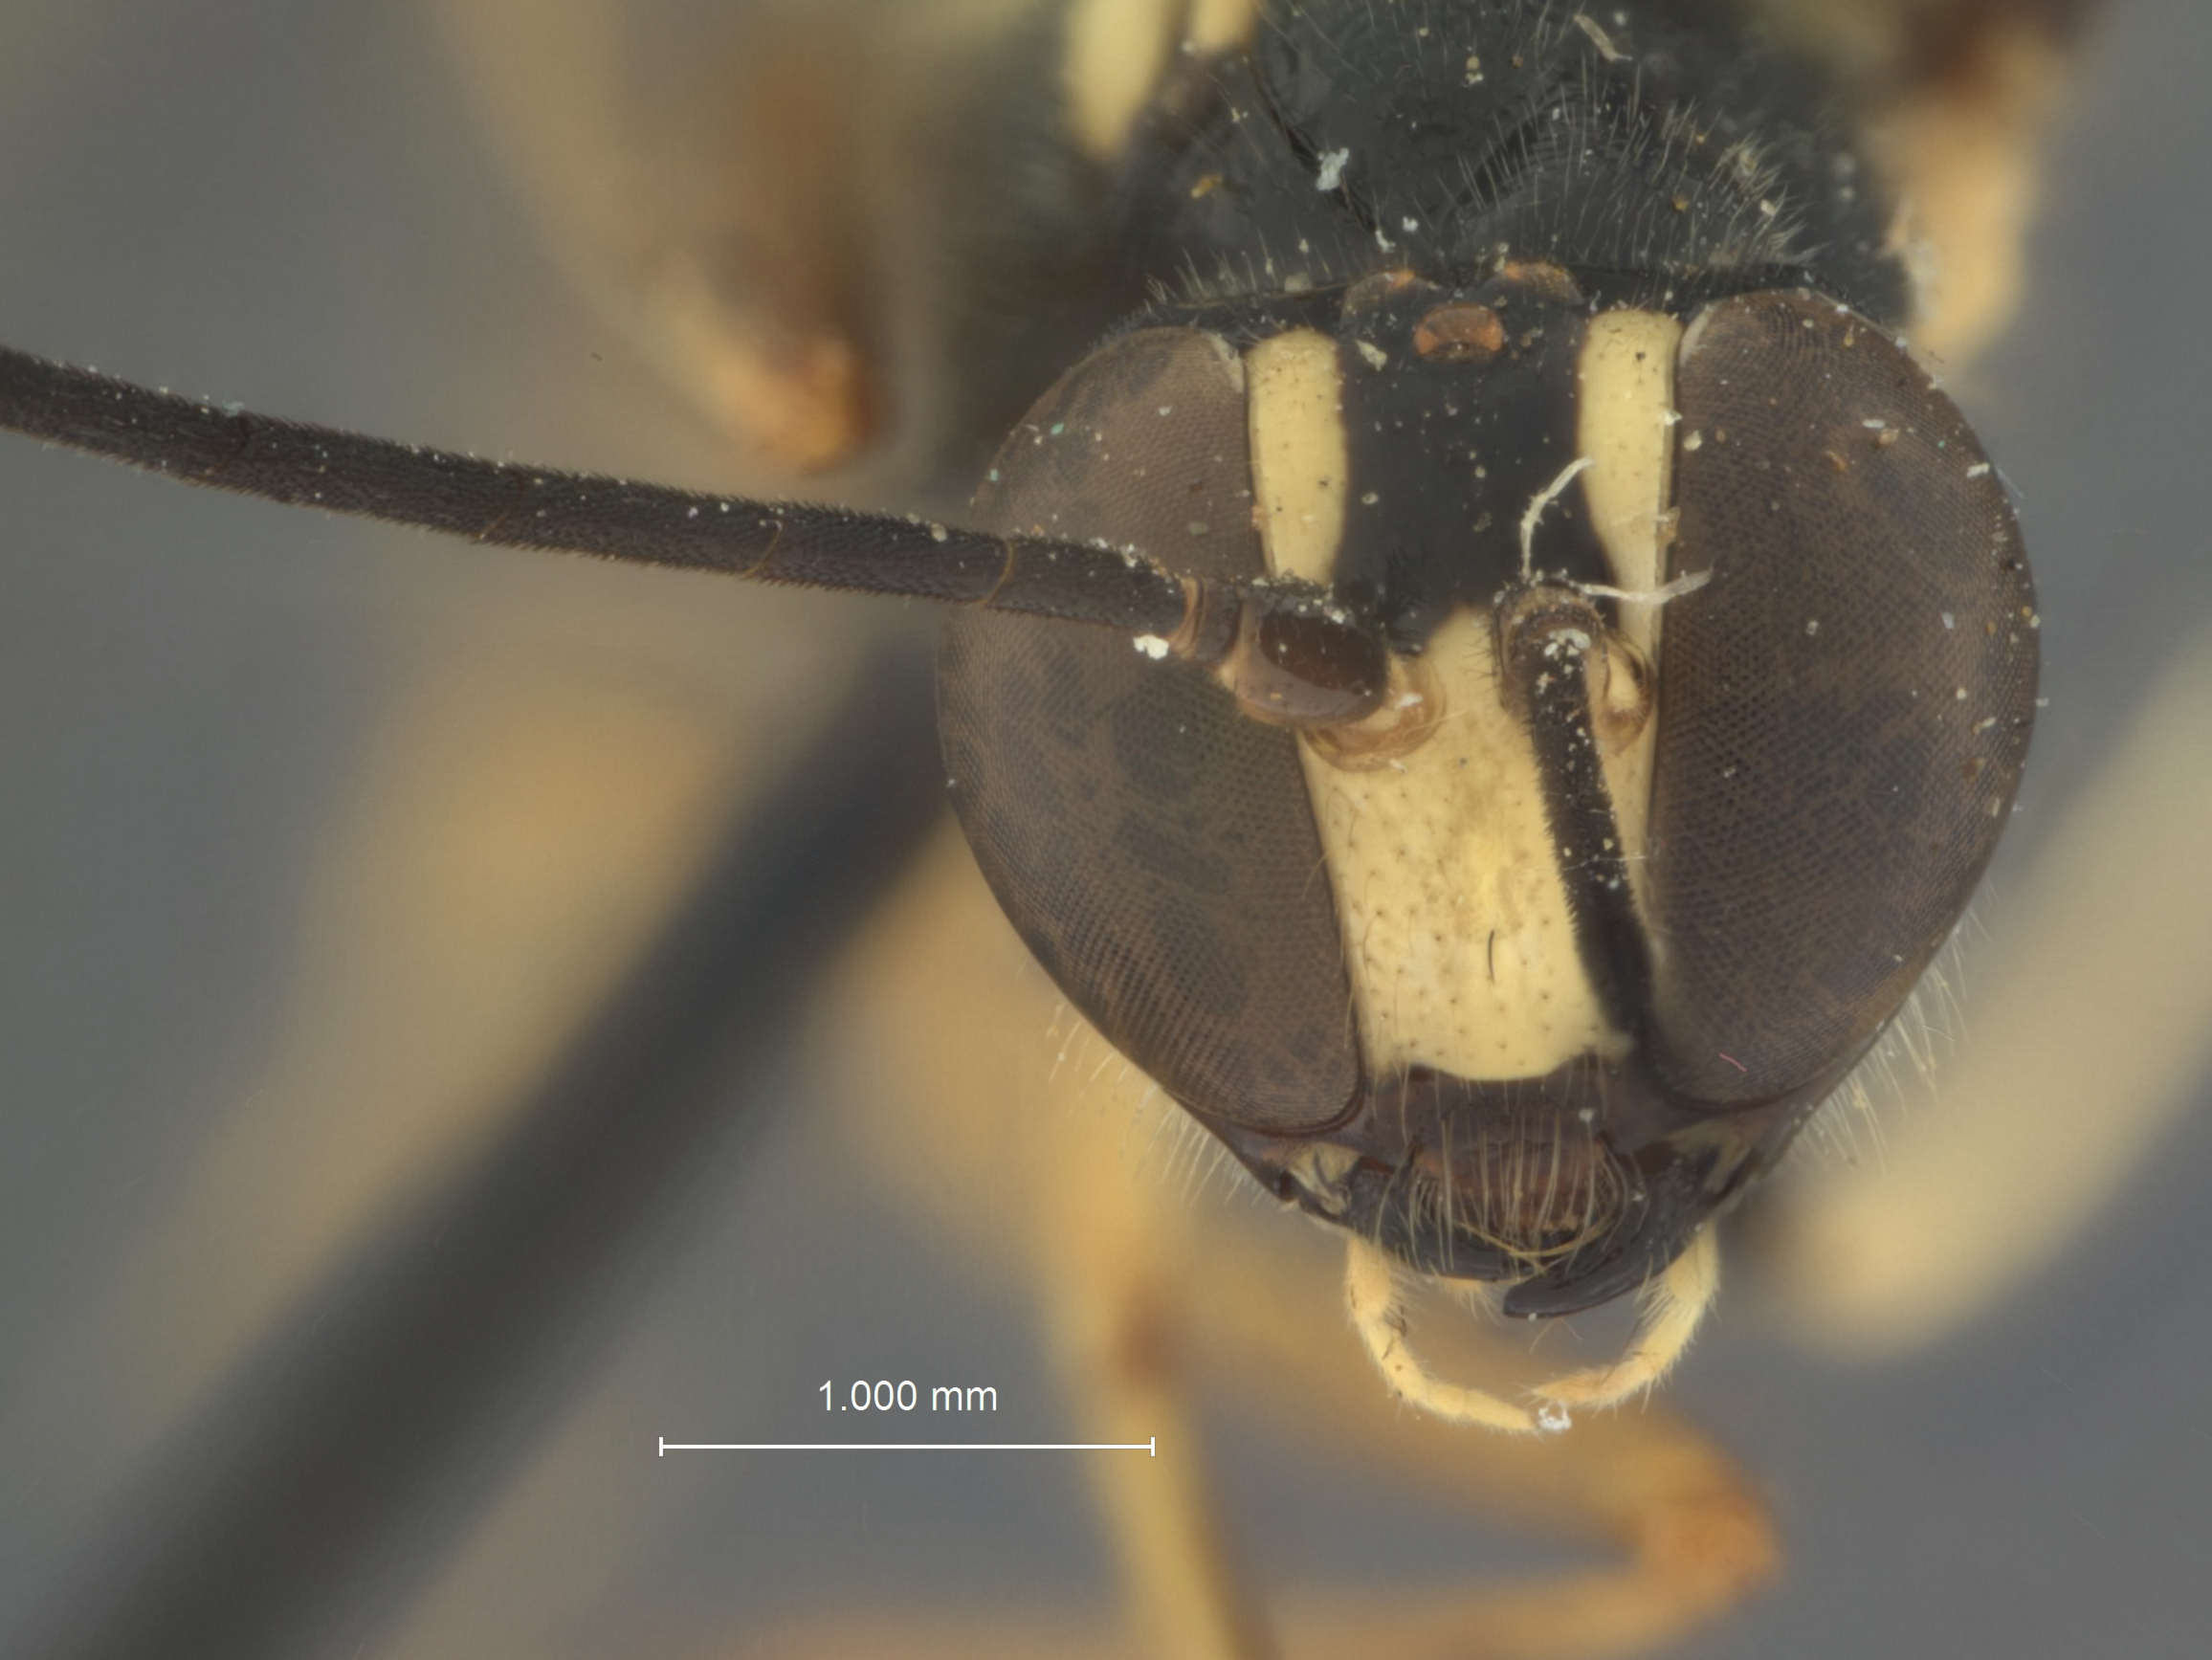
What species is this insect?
Eugalta philippina
